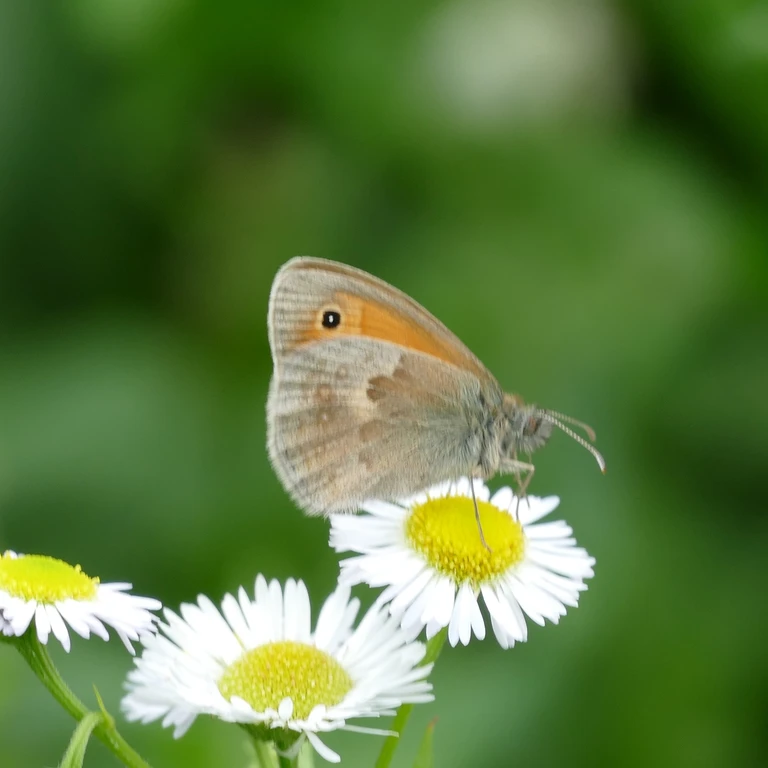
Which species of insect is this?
Coenonympha pamphilus
